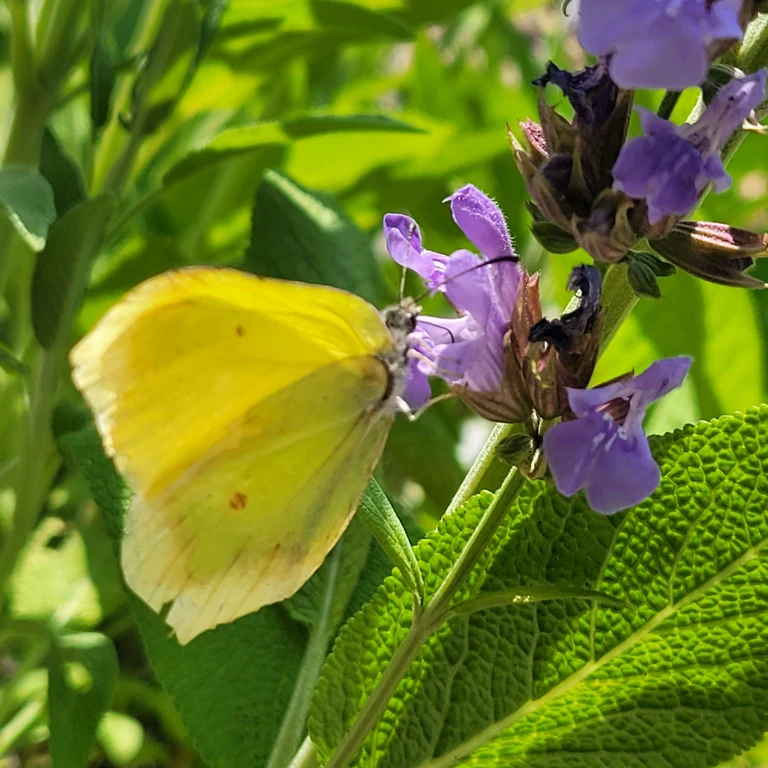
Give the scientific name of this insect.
Gonepteryx rhamni
